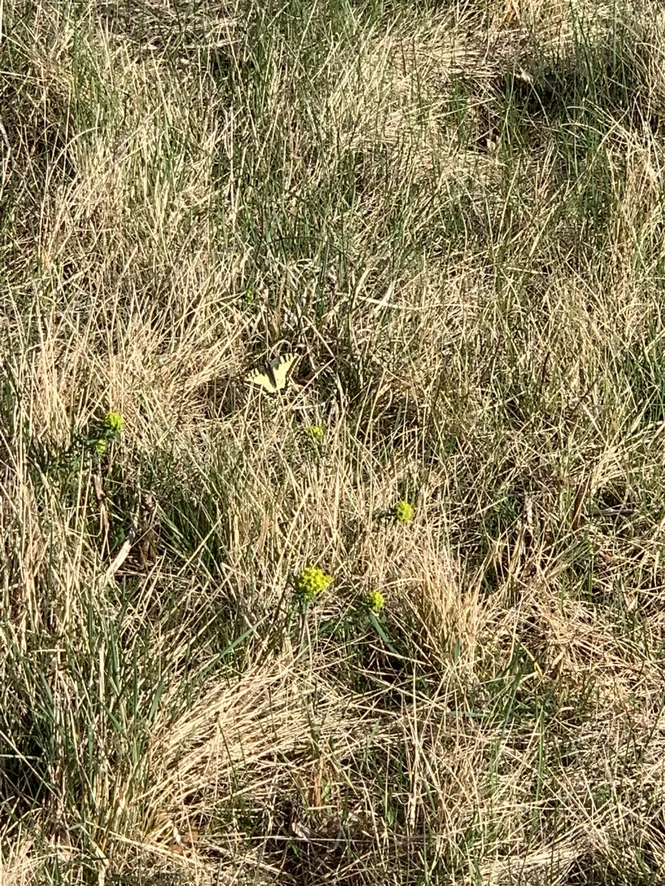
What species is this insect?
Papilio machaon
